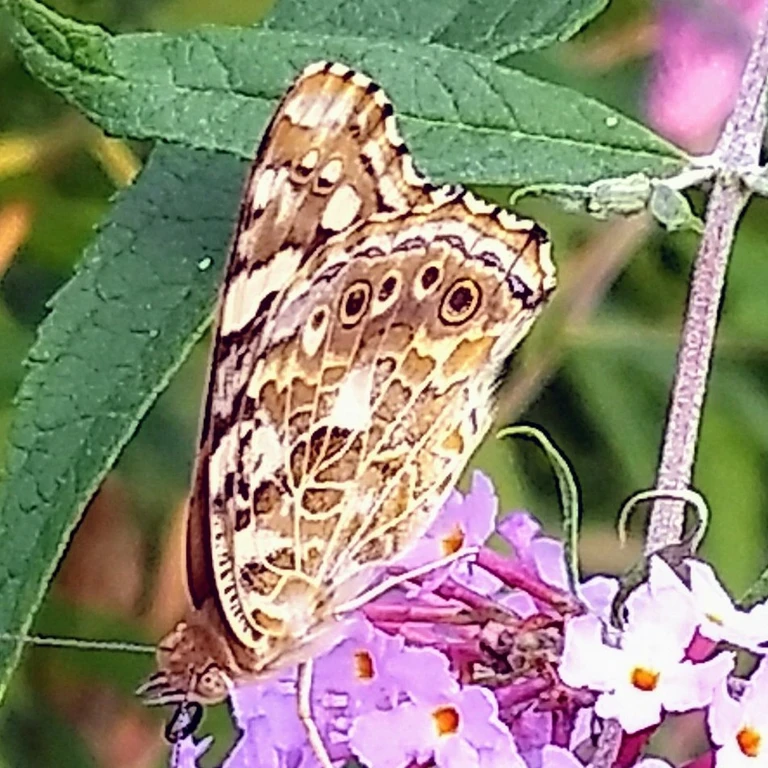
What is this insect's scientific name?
Vanessa cardui
